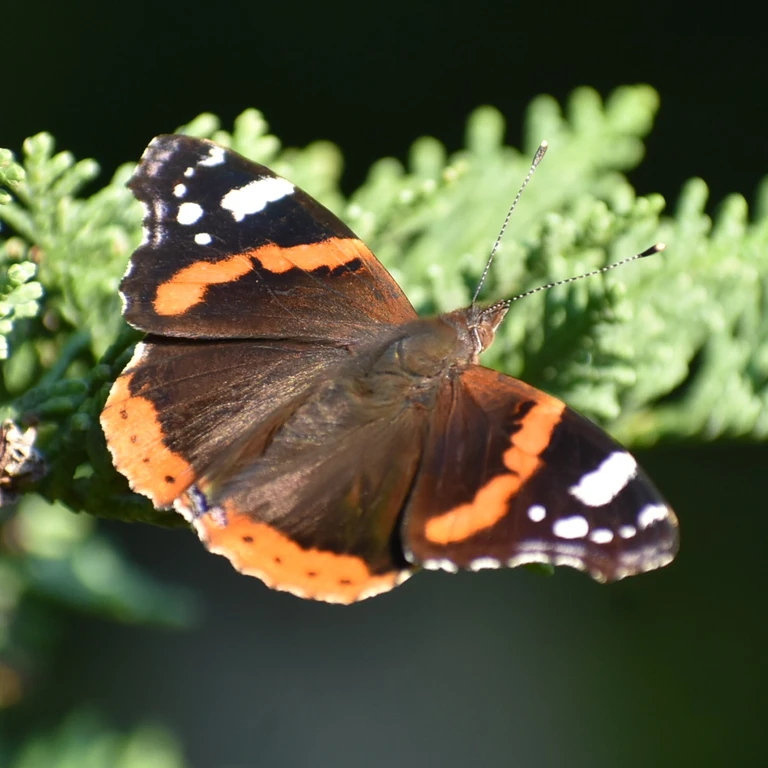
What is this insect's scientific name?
Vanessa atalanta
